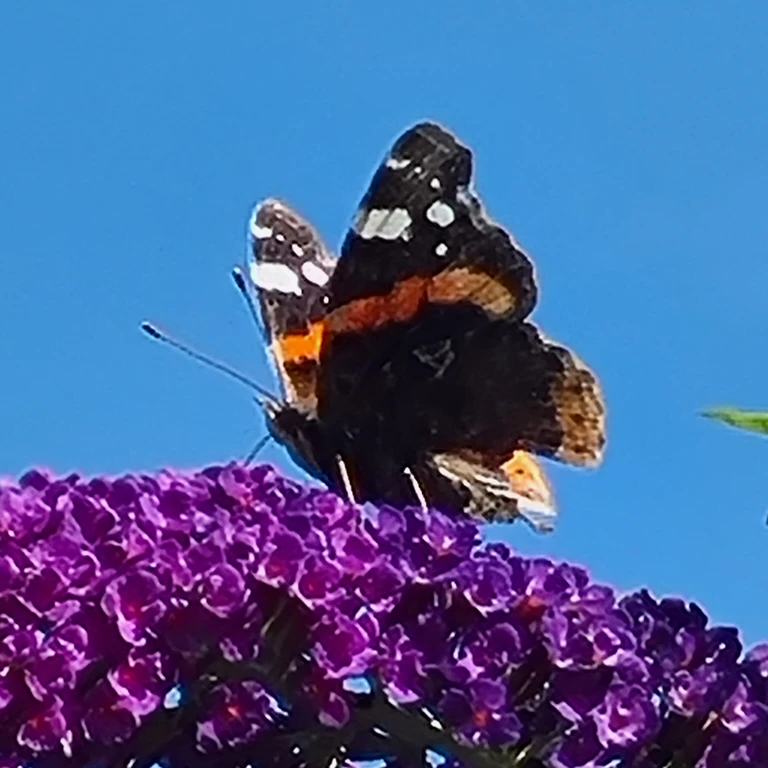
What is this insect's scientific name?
Vanessa atalanta
